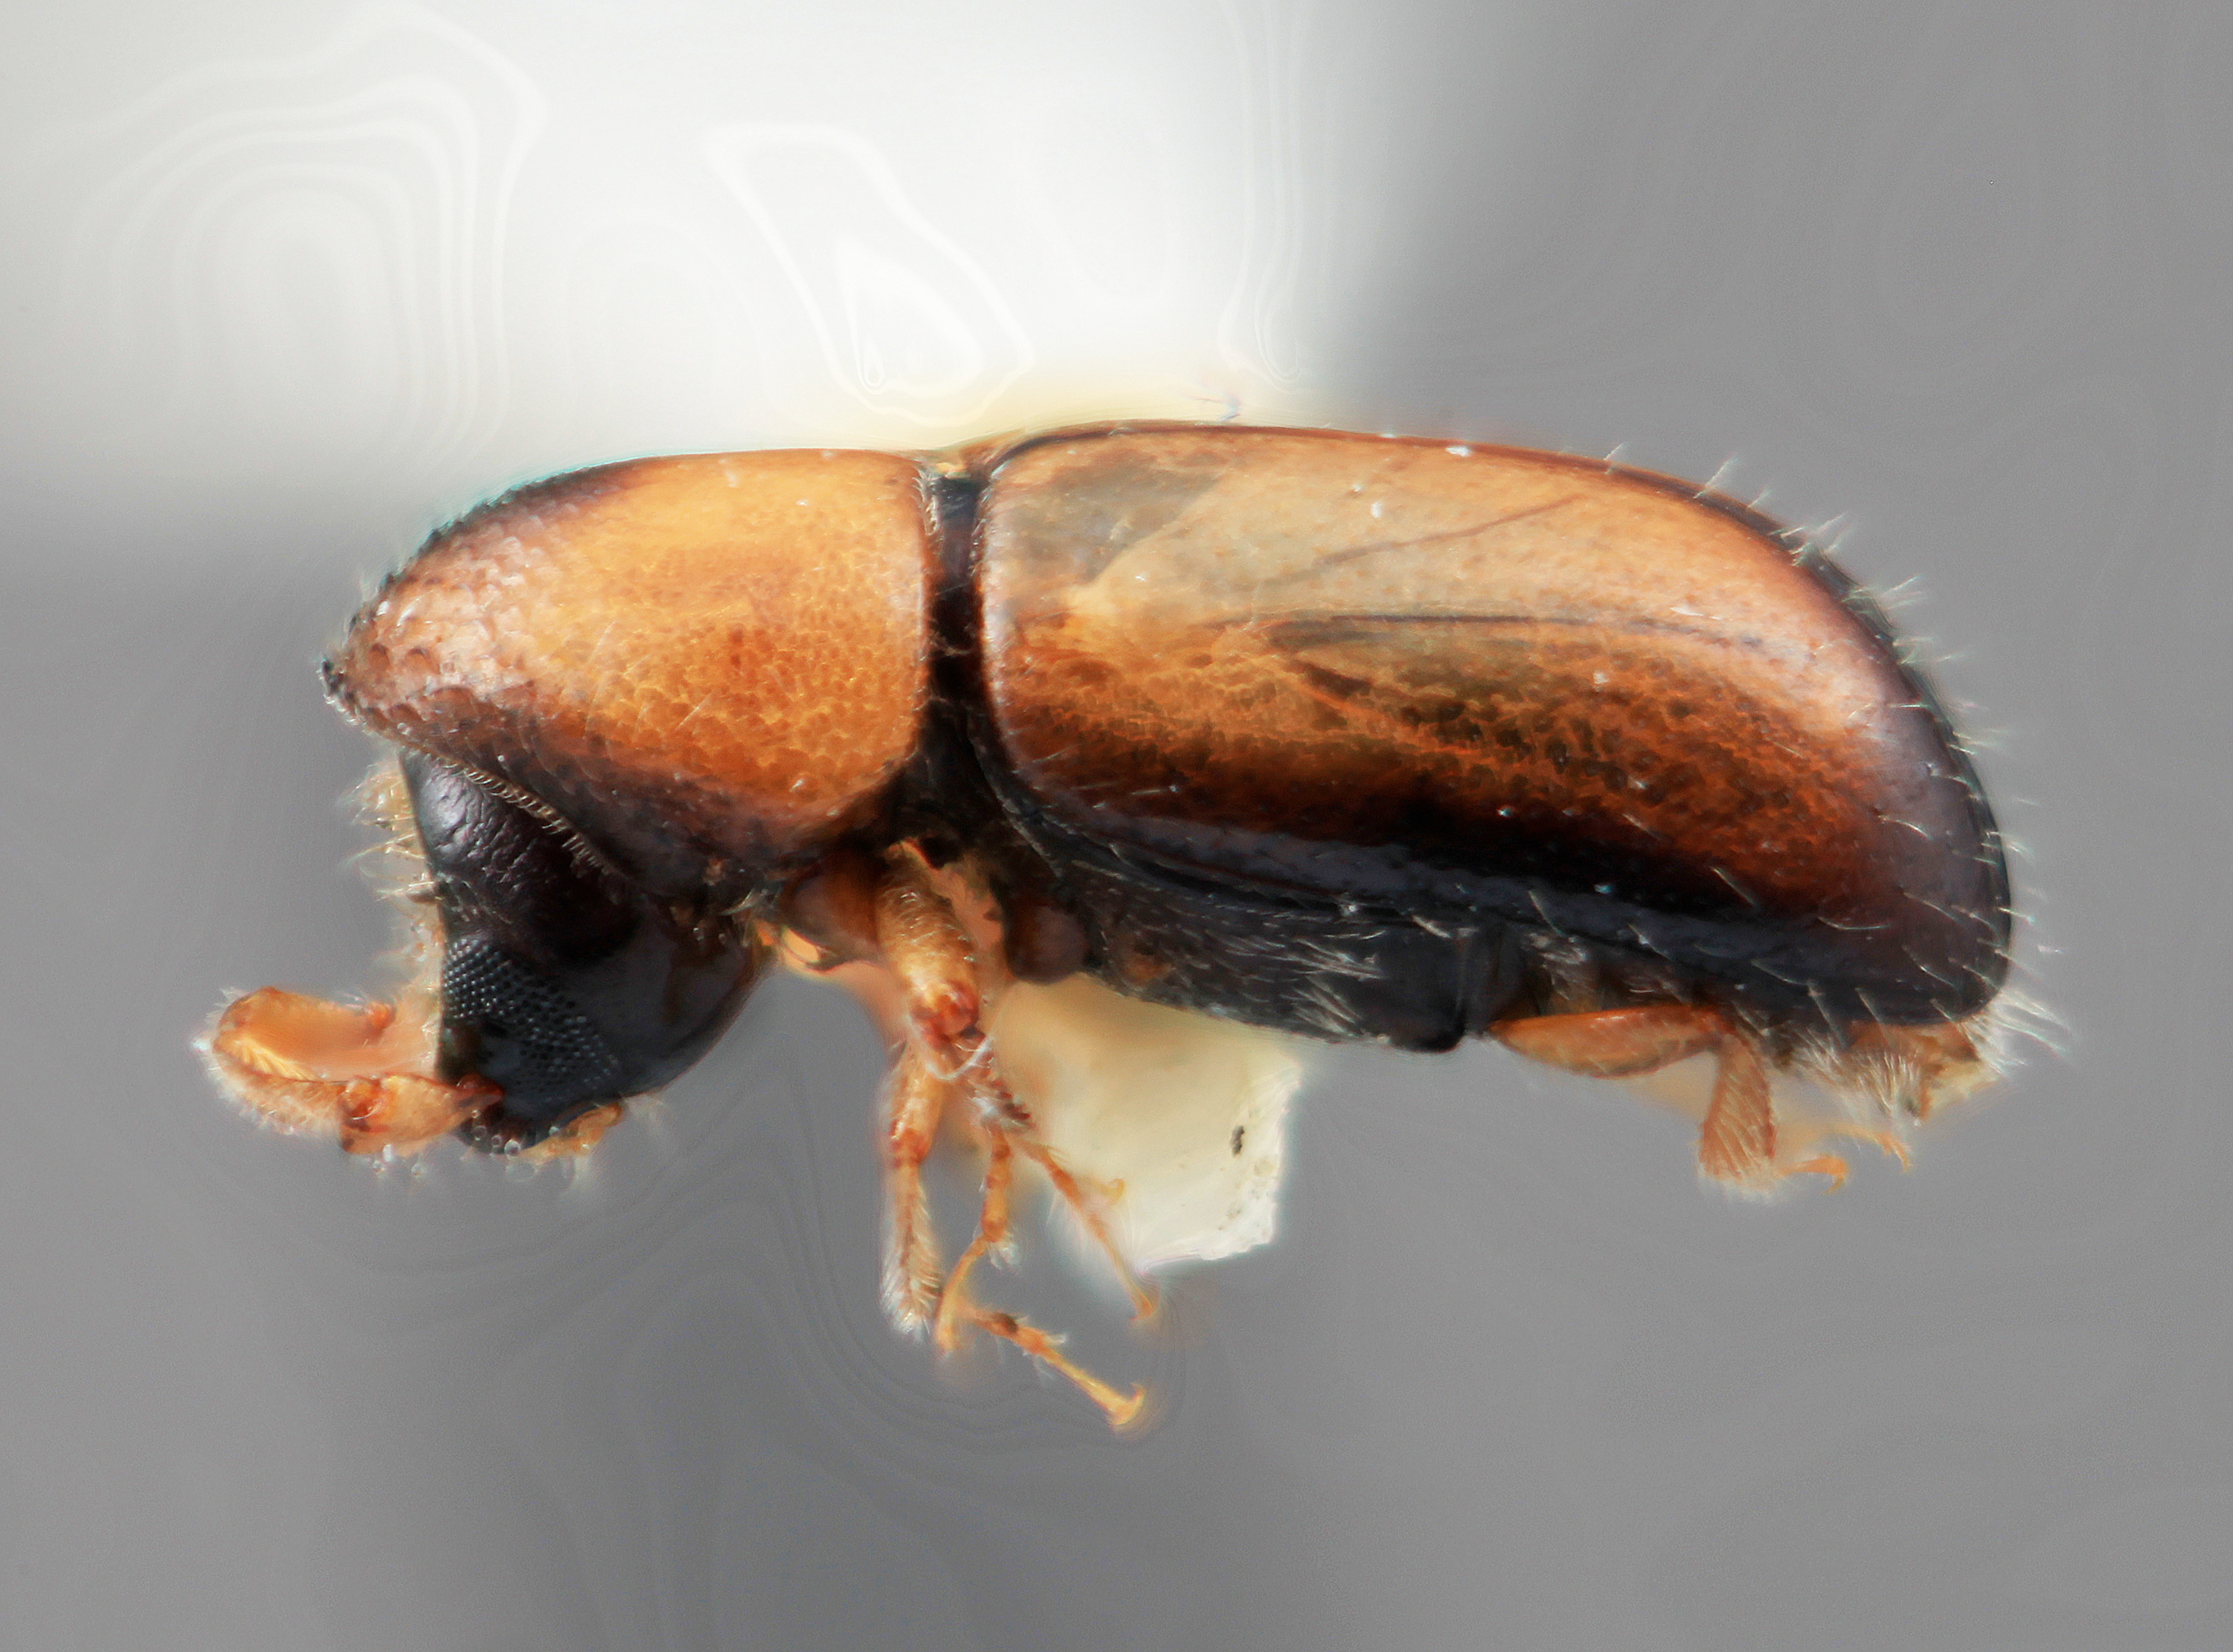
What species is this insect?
Corthylus cannularius
